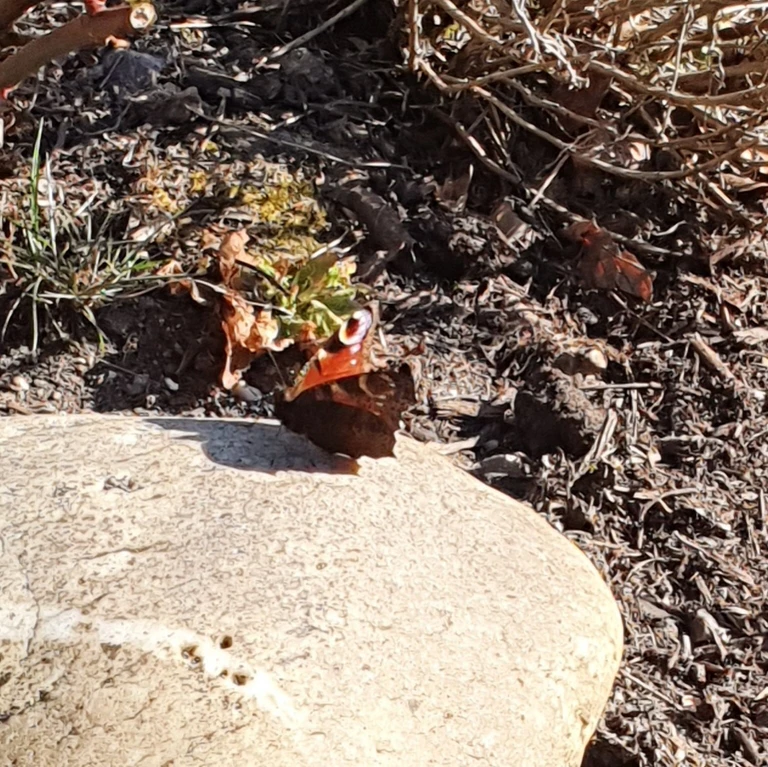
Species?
Aglais io
